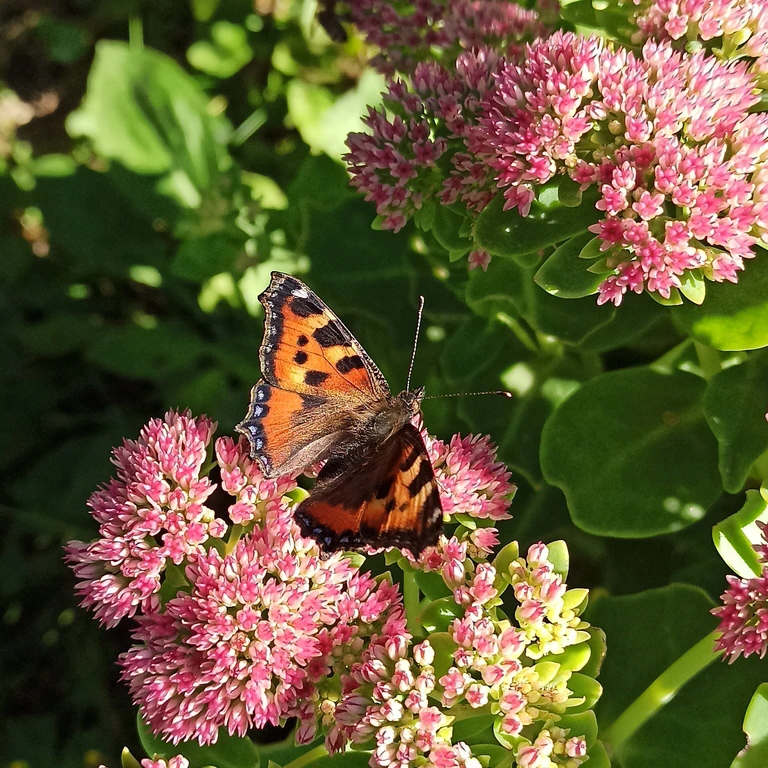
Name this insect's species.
Aglais urticae
